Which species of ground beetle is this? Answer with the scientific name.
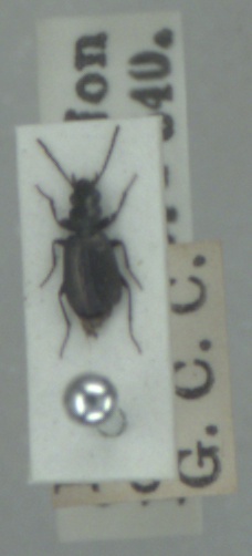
Syntomus foveatus
